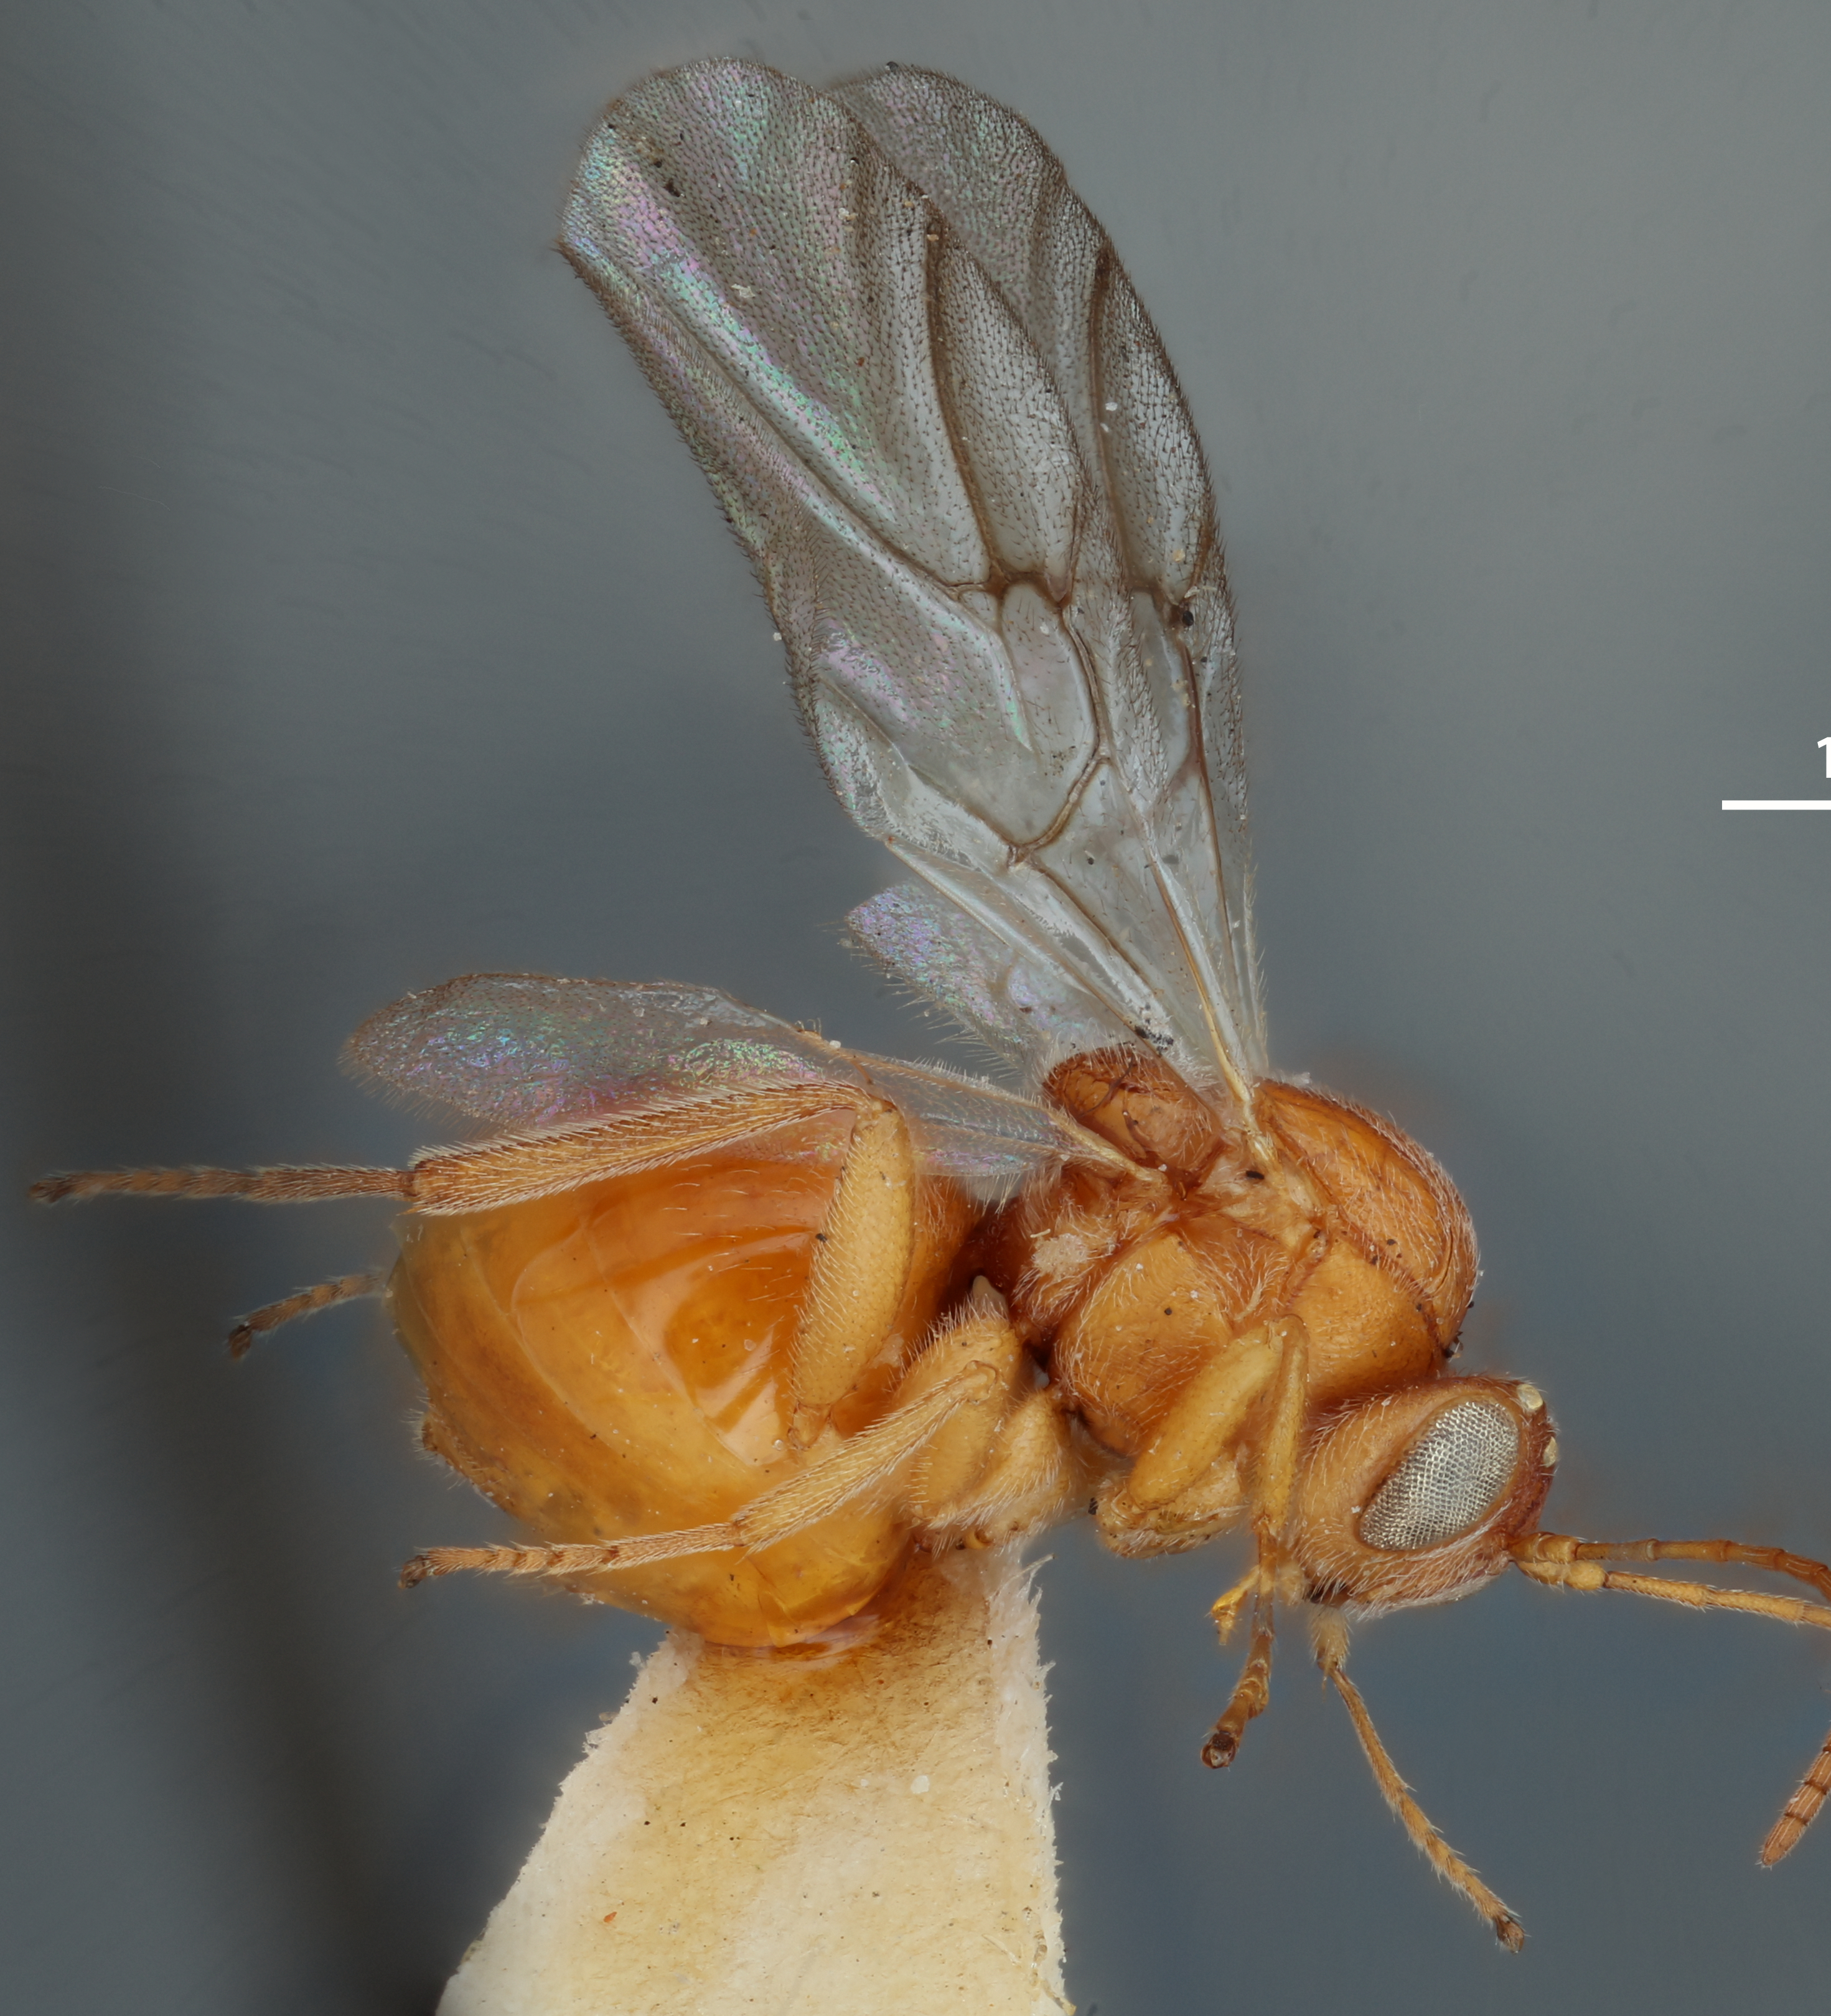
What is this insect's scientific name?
Andricus stramineus
